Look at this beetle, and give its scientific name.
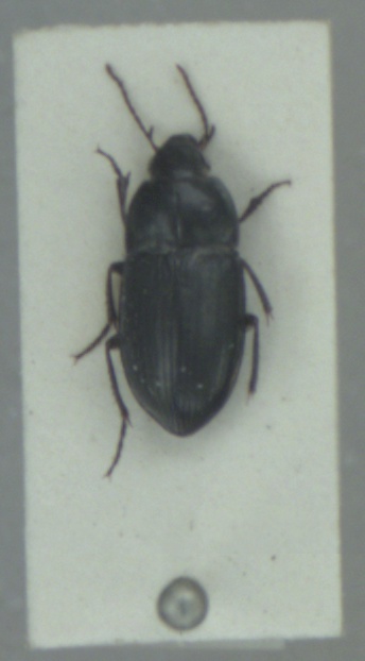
Amara lunicollis
